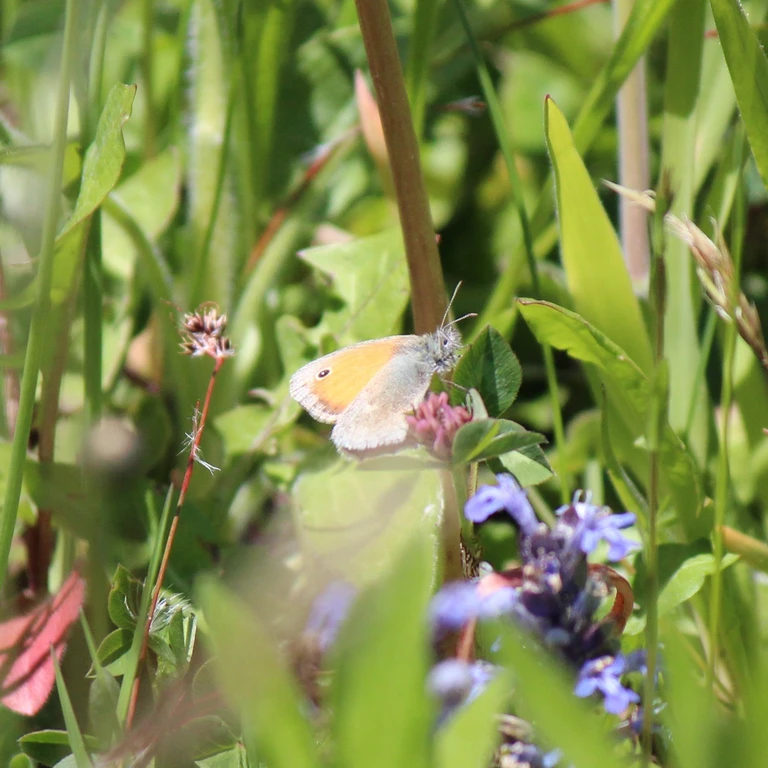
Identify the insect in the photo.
Coenonympha pamphilus
